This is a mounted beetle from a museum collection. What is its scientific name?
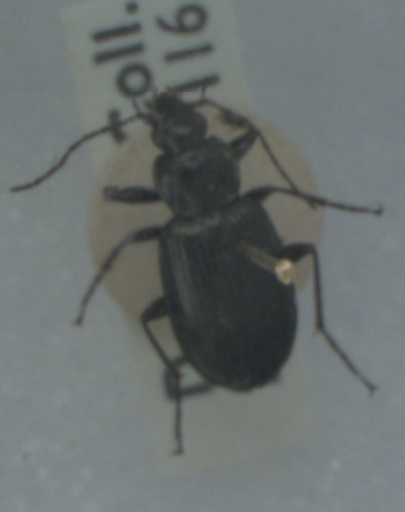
Agonum viduum
